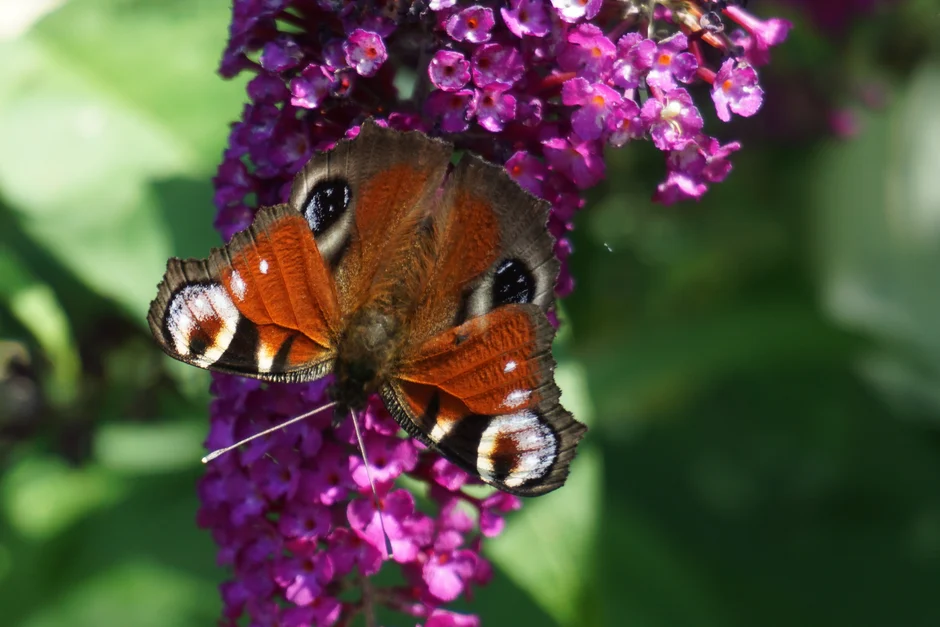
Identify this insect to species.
Aglais io
